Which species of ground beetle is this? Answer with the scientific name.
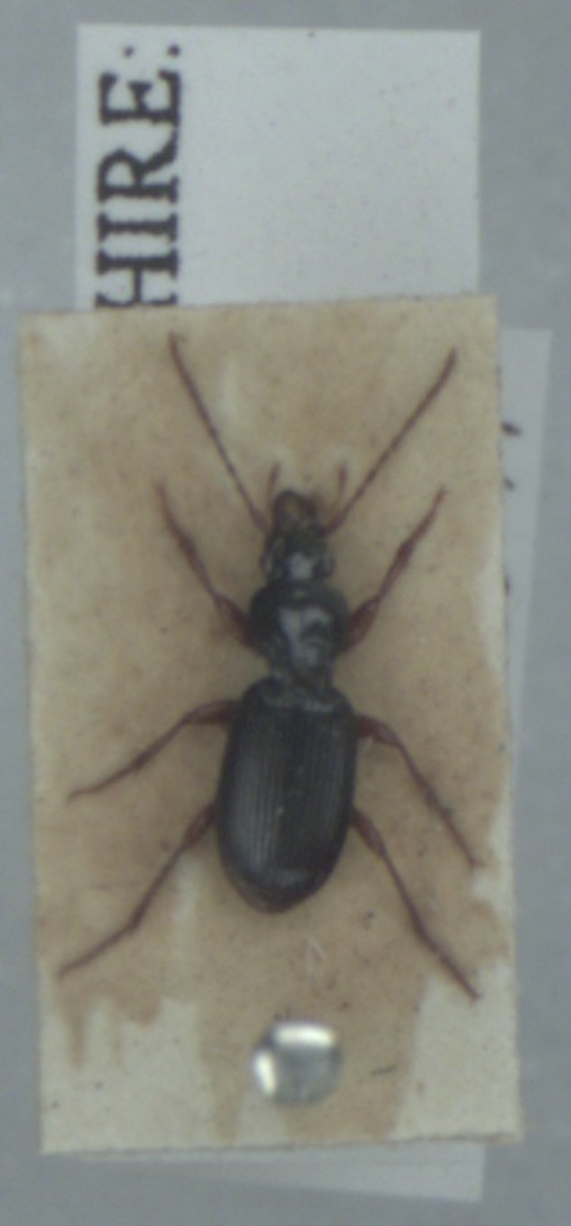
Stomis pumicatus
